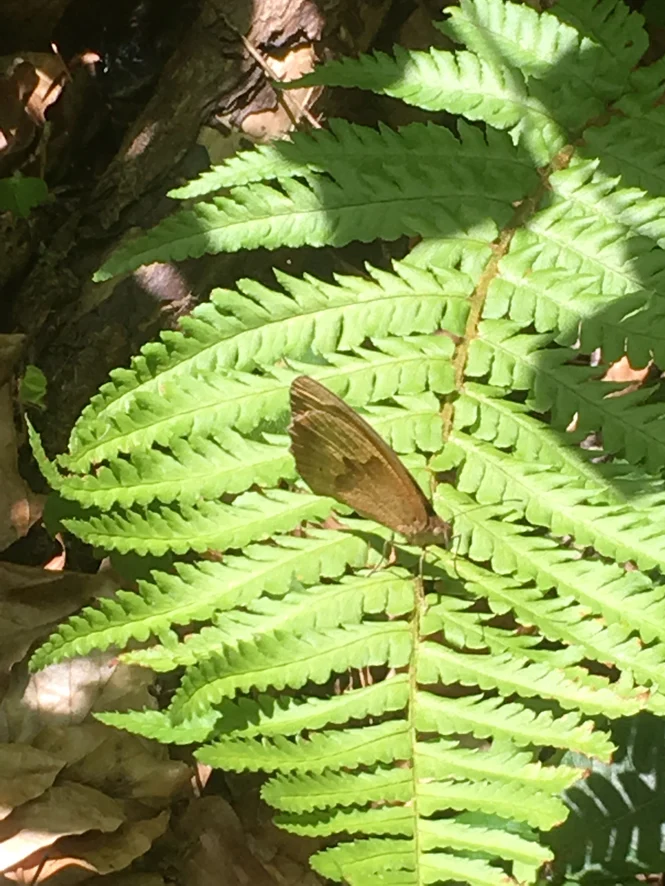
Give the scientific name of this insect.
Maniola jurtina
